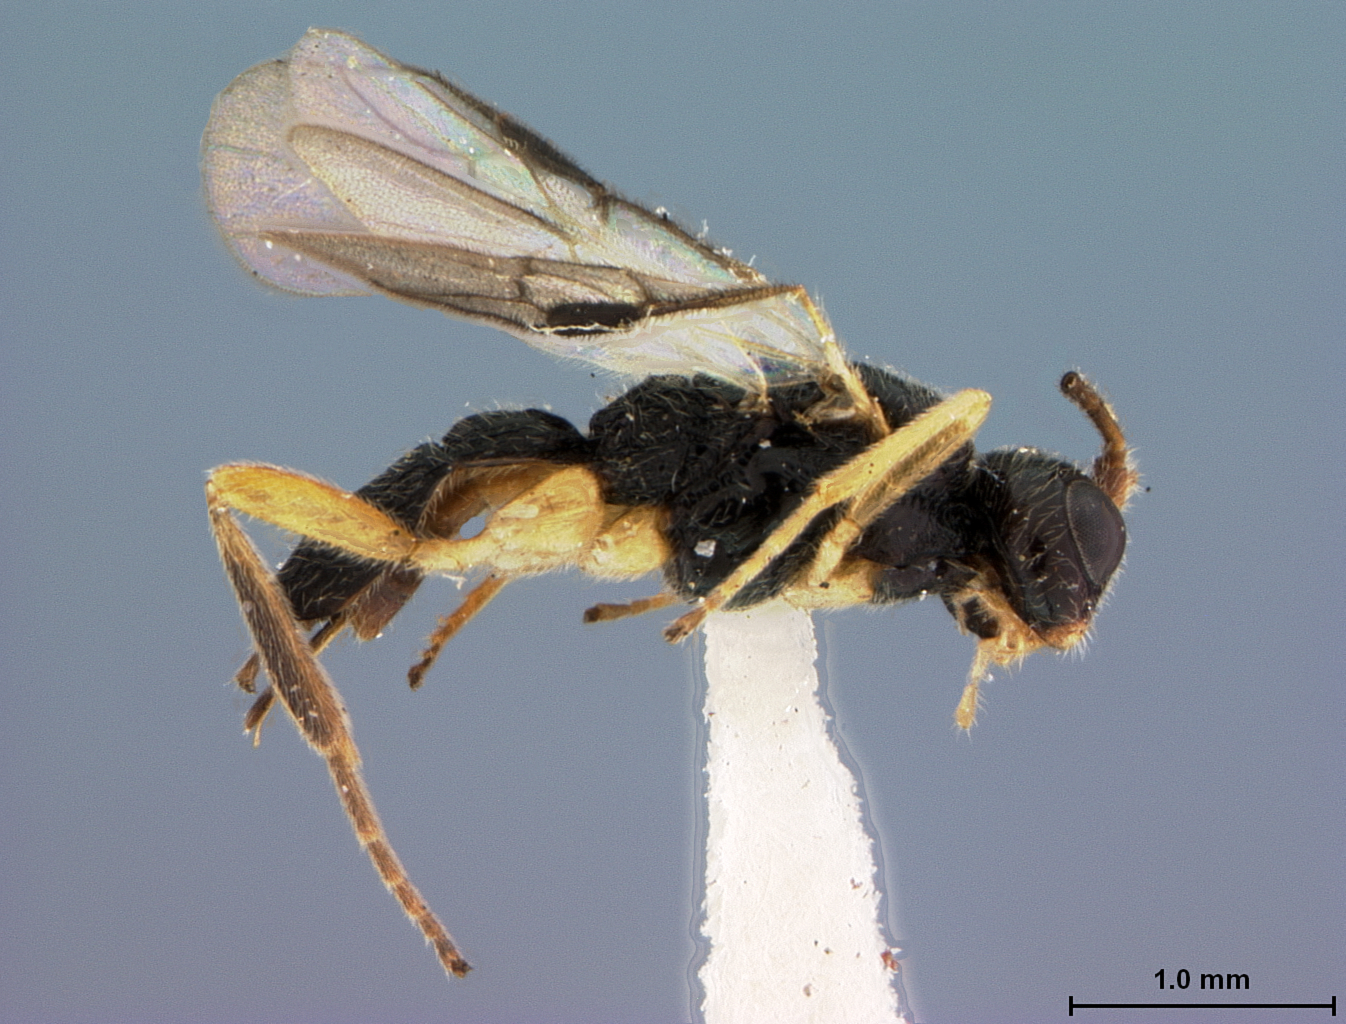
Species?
Aliolus marginatus
